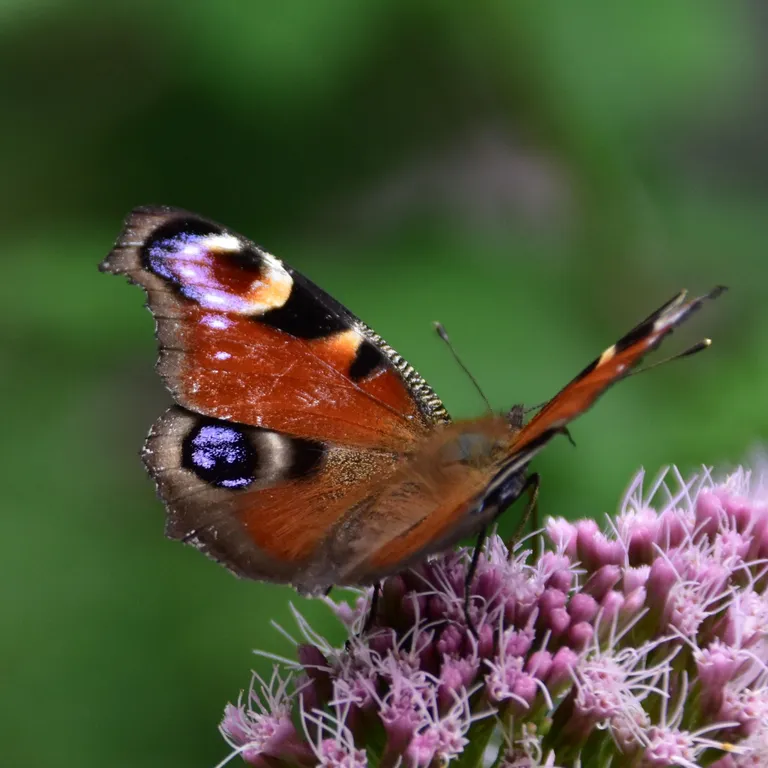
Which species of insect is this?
Aglais io
